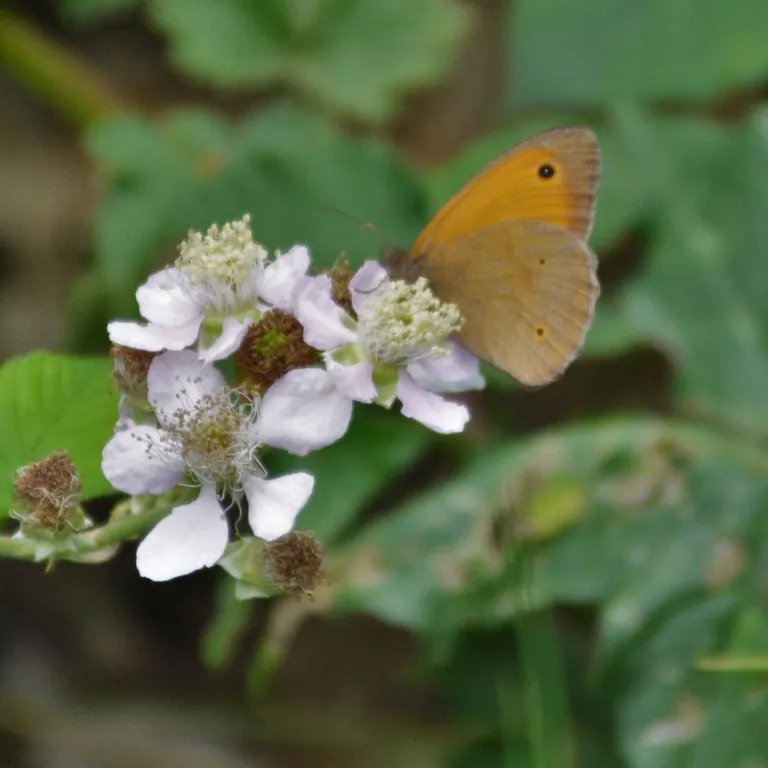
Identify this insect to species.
Maniola jurtina
